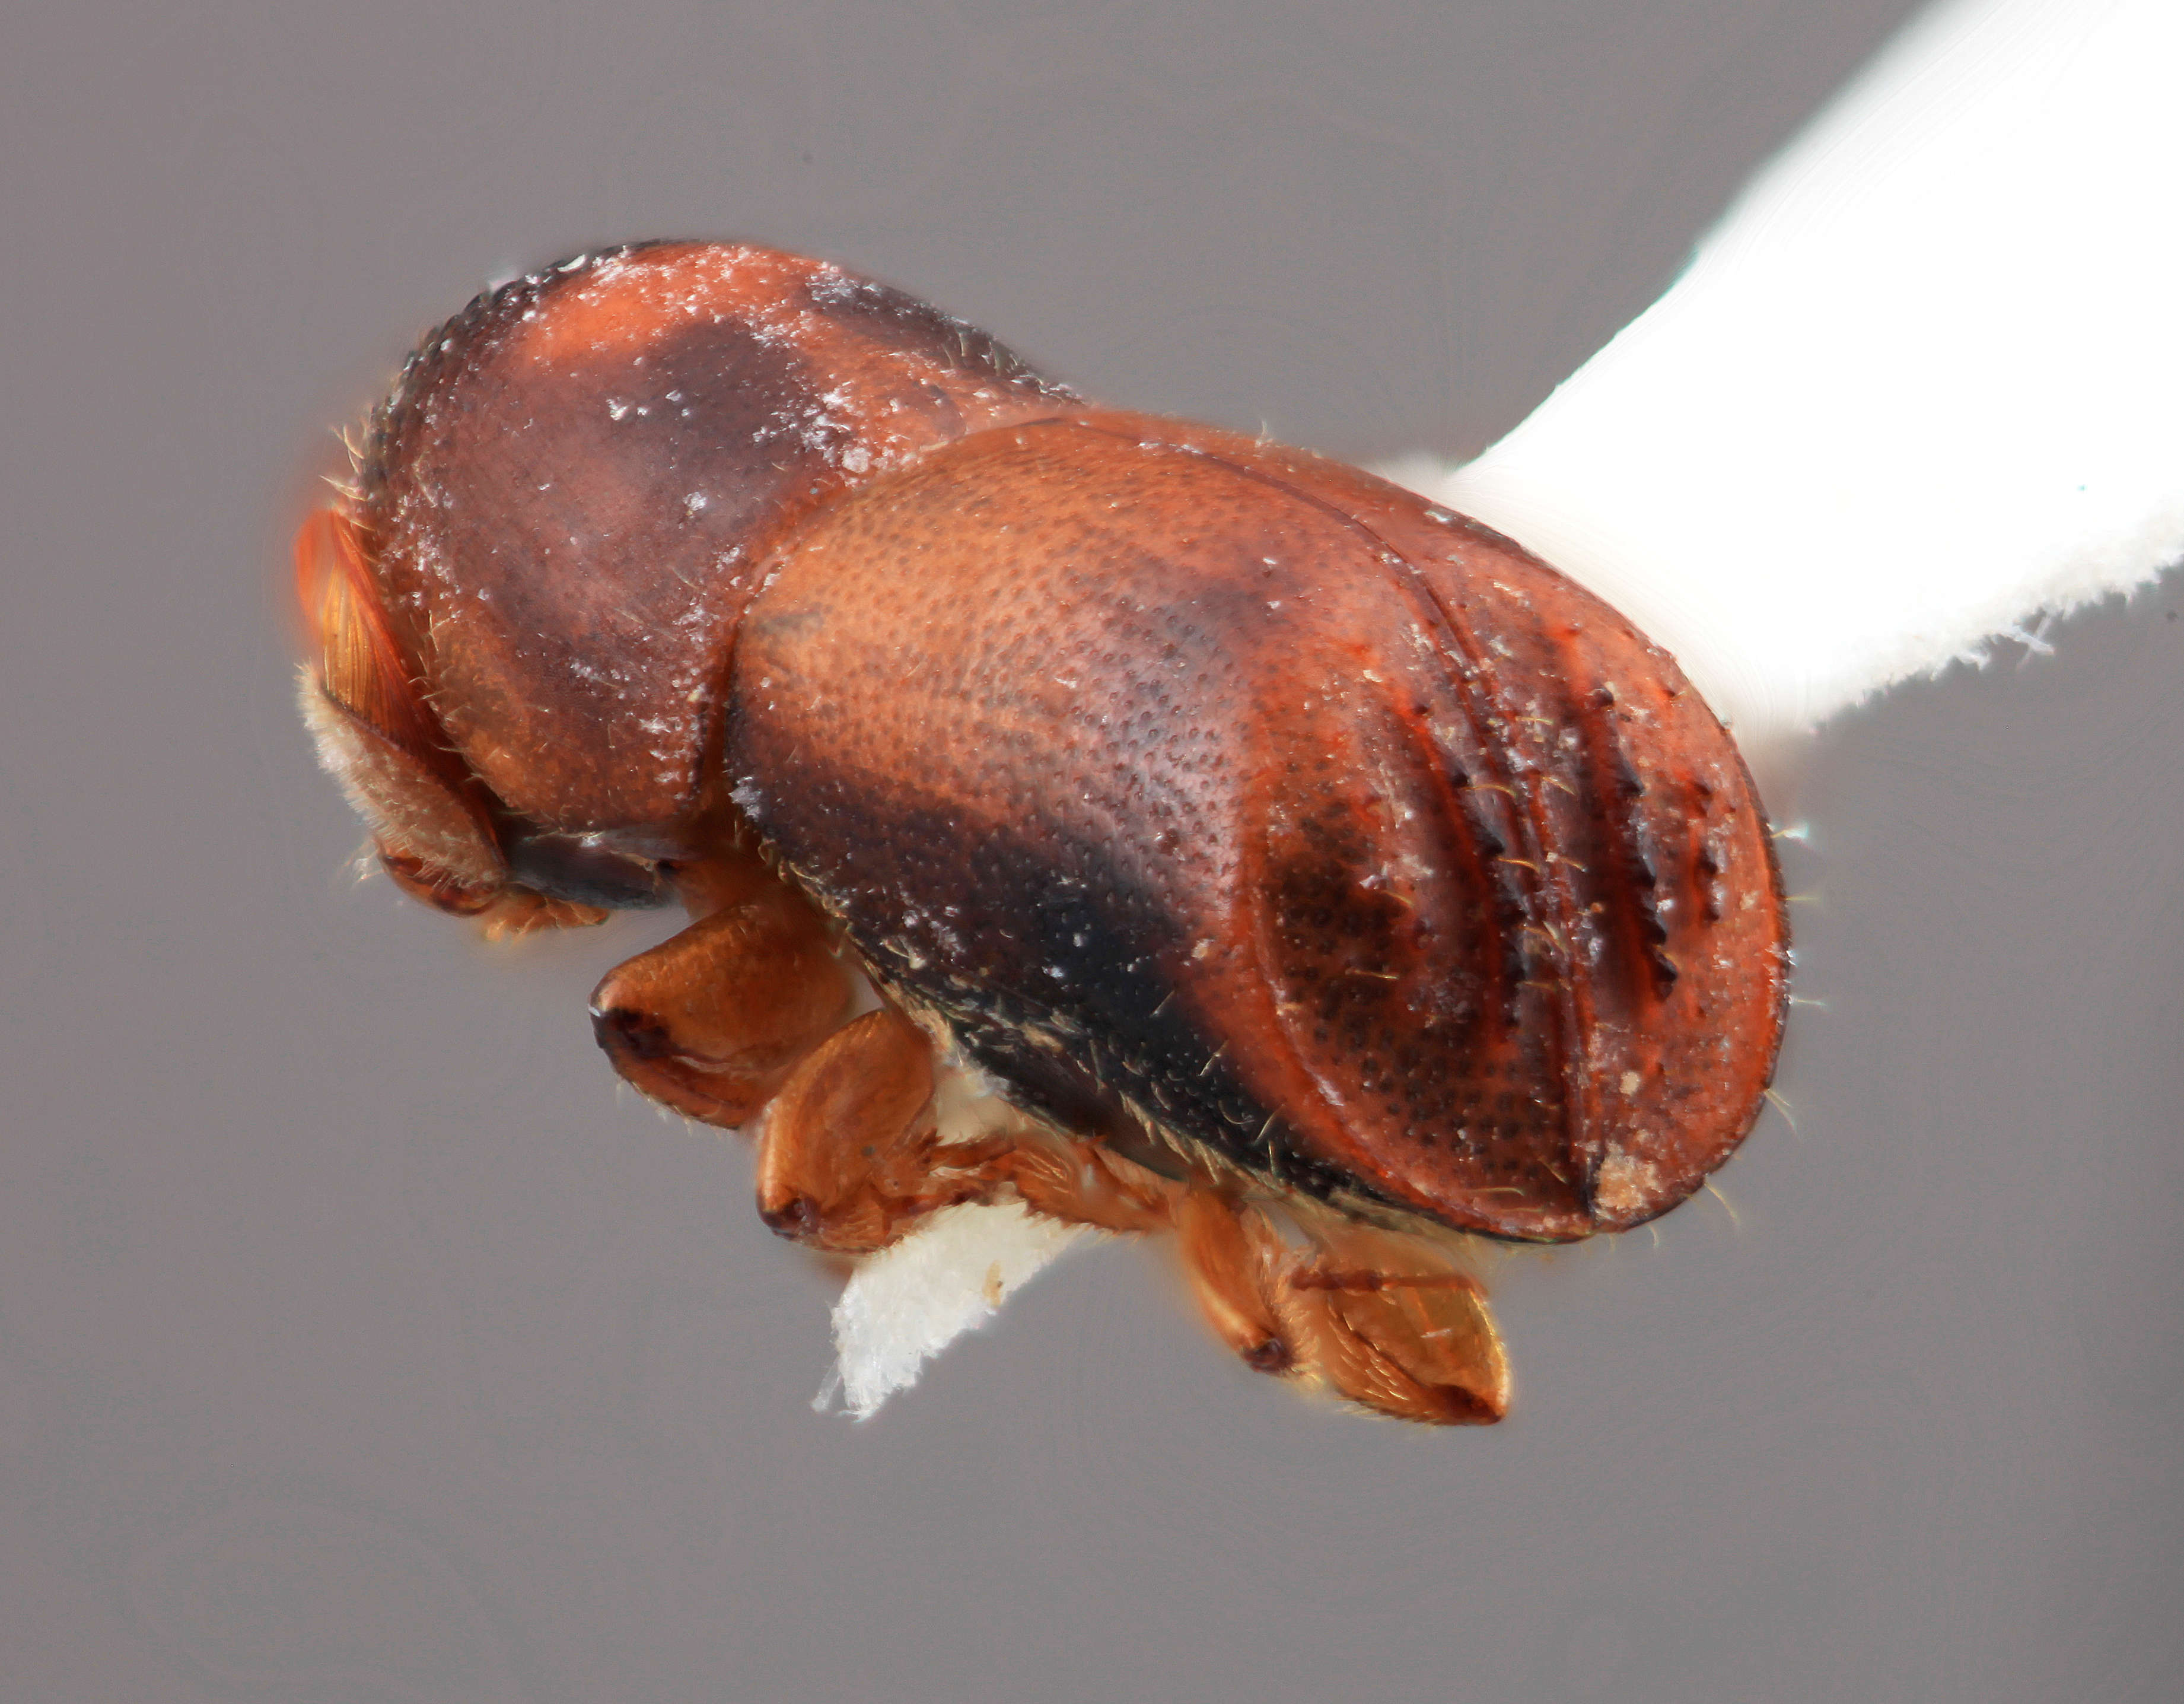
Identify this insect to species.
Corthylus attenuatus
